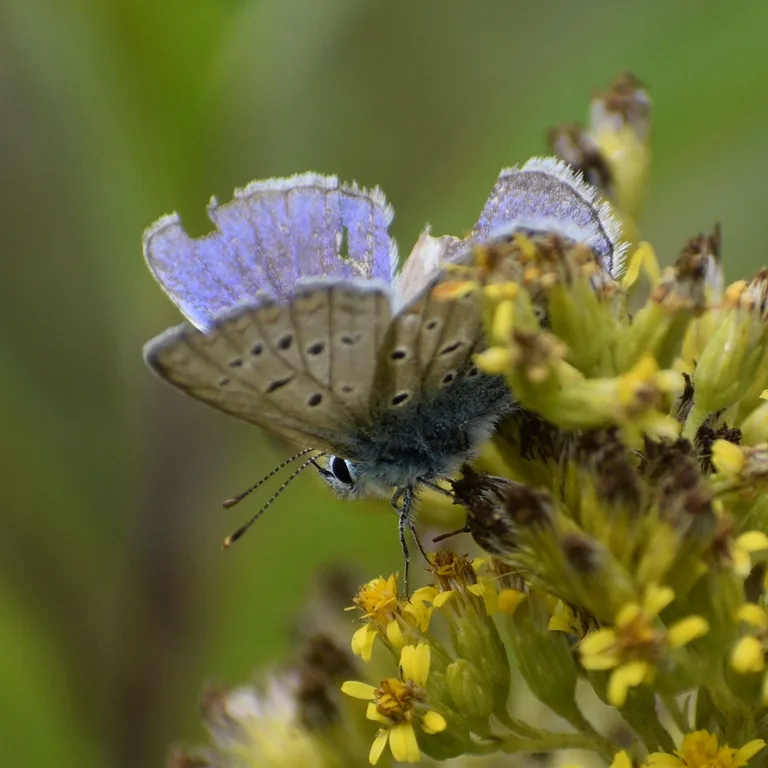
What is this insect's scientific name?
Polyommatus icarus
